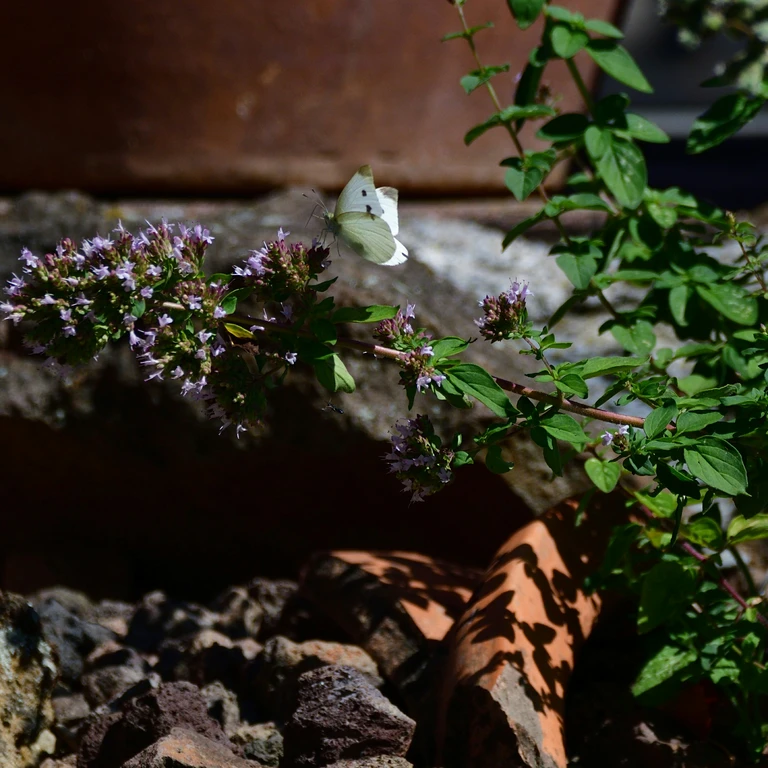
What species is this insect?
Pieris rapae
